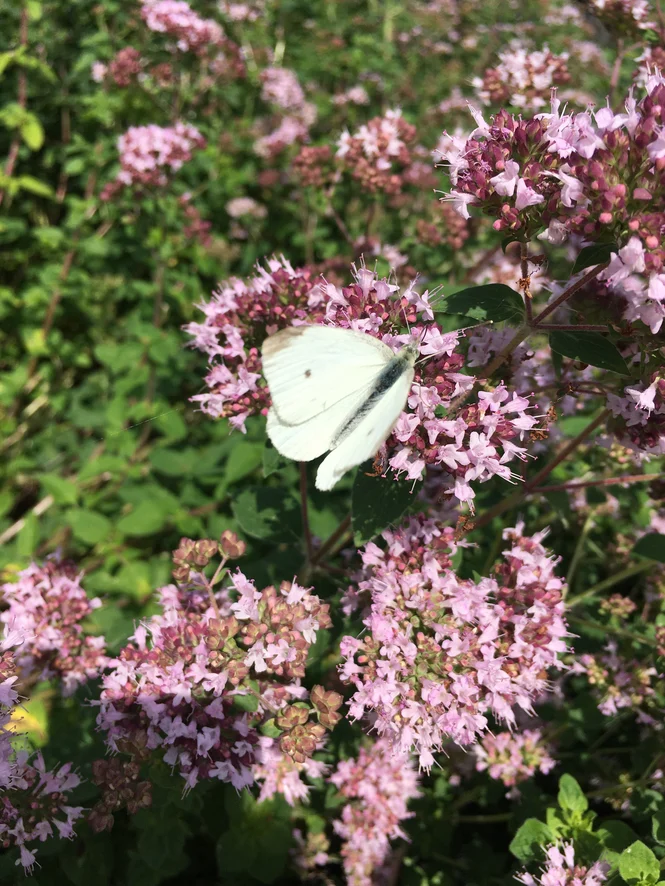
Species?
Pieris rapae
